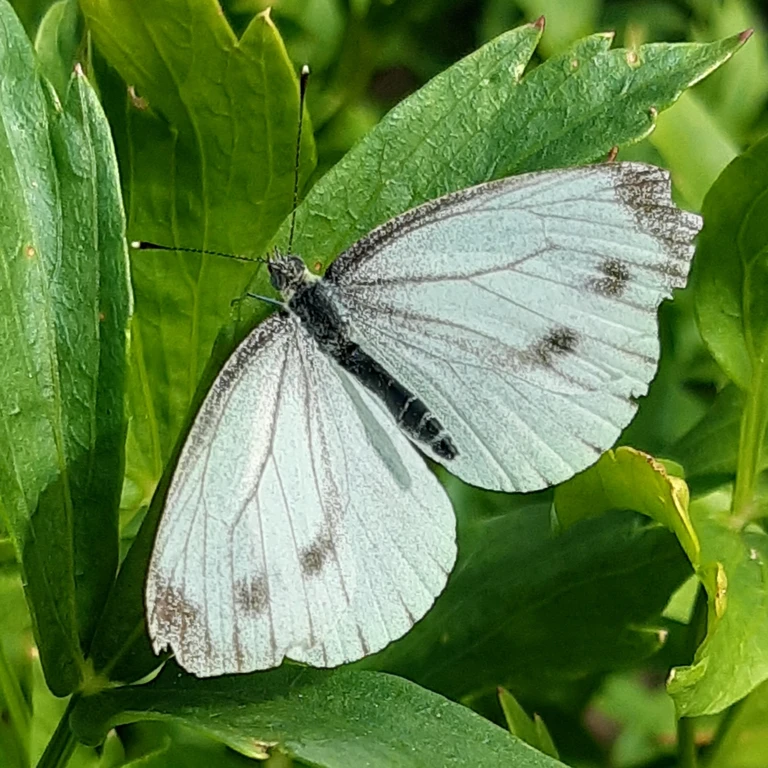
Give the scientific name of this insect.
Pieris napi
